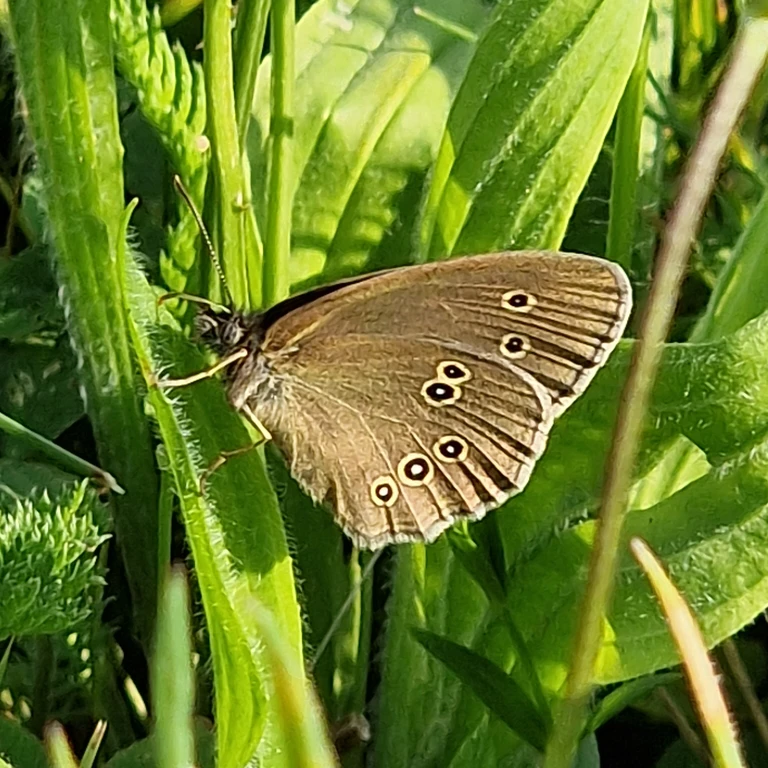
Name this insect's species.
Aphantopus hyperantus
